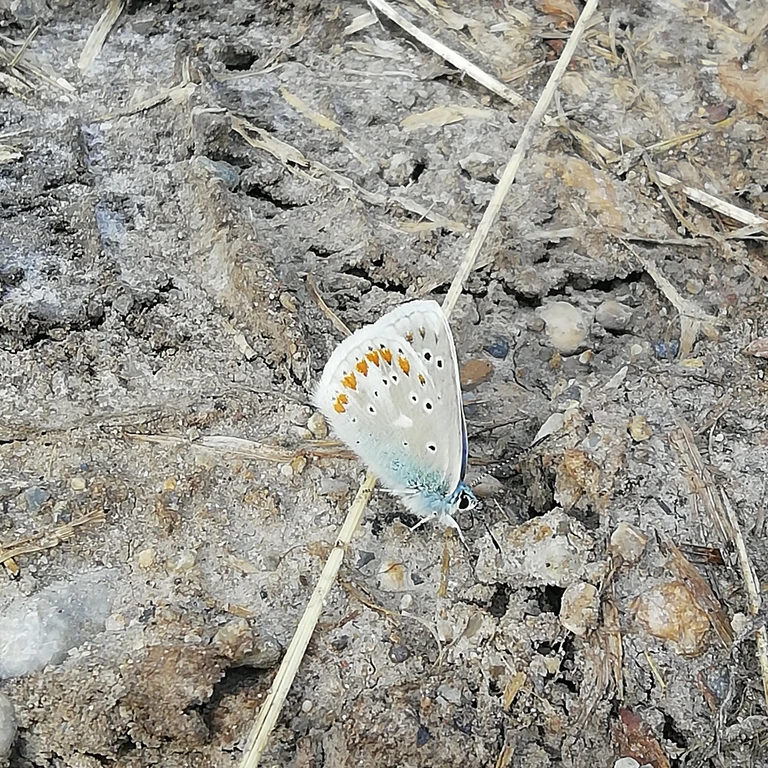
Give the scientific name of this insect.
Polyommatus dorylas
